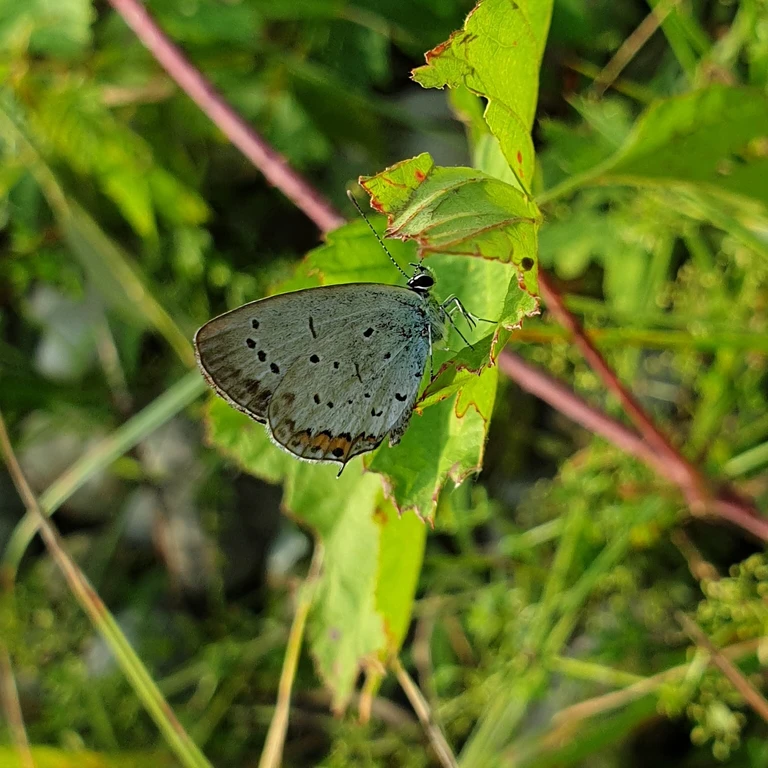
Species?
Cupido argiades (also Elkalyce argiades)
